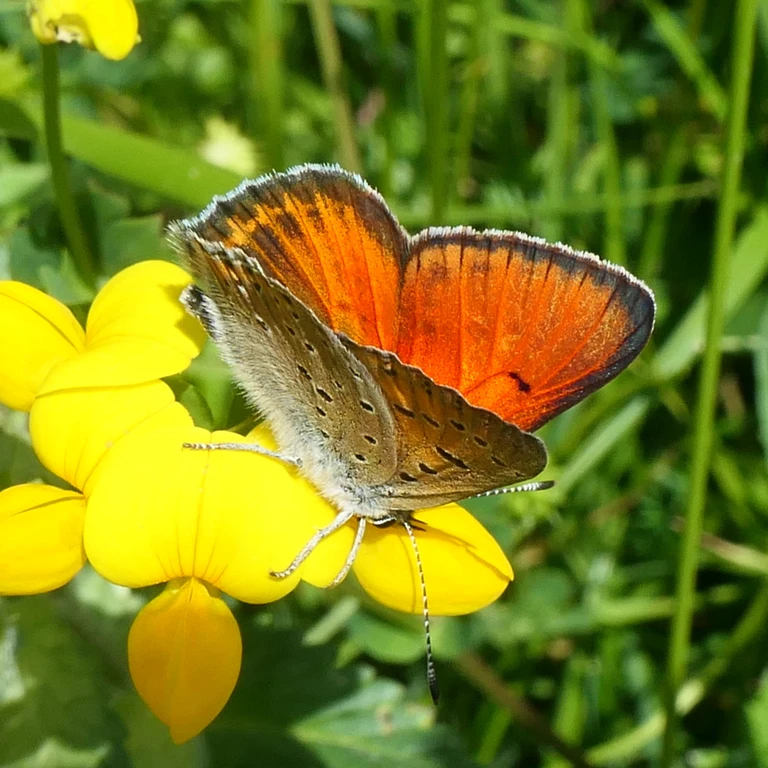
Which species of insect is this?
Lycaena hippothoe (also Palaeochrysophanus hippothoe)
